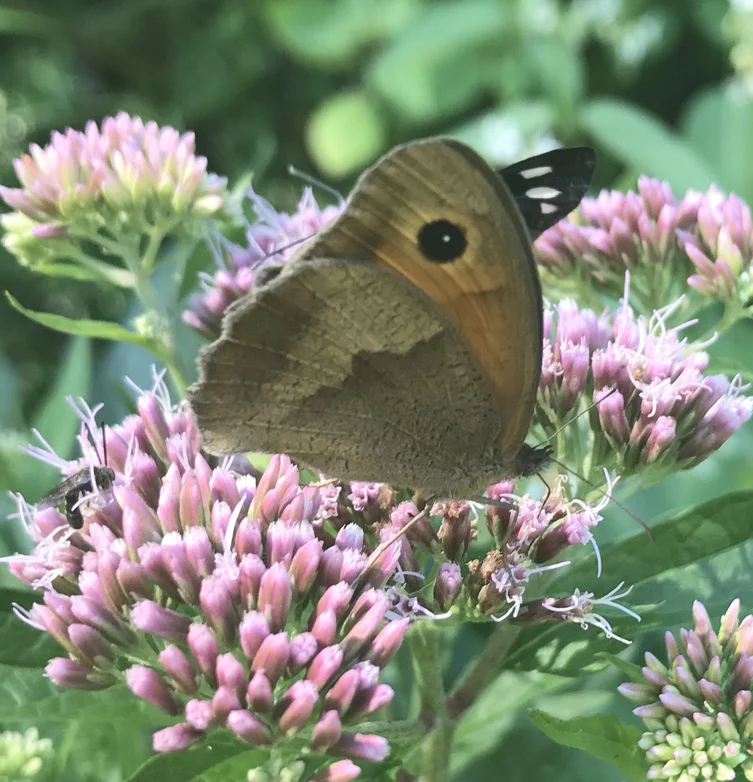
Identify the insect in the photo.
Maniola jurtina
